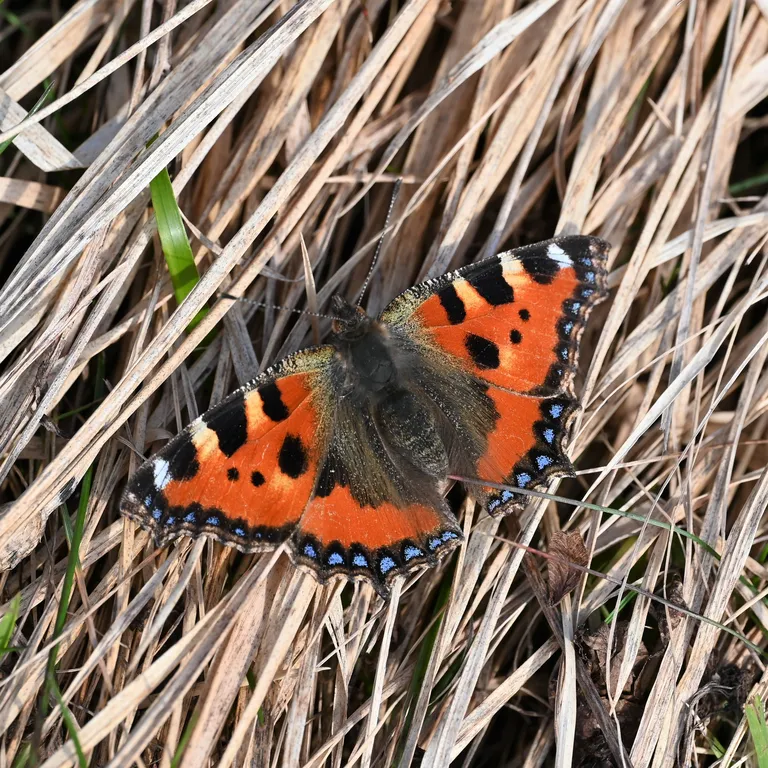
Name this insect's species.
Aglais urticae
